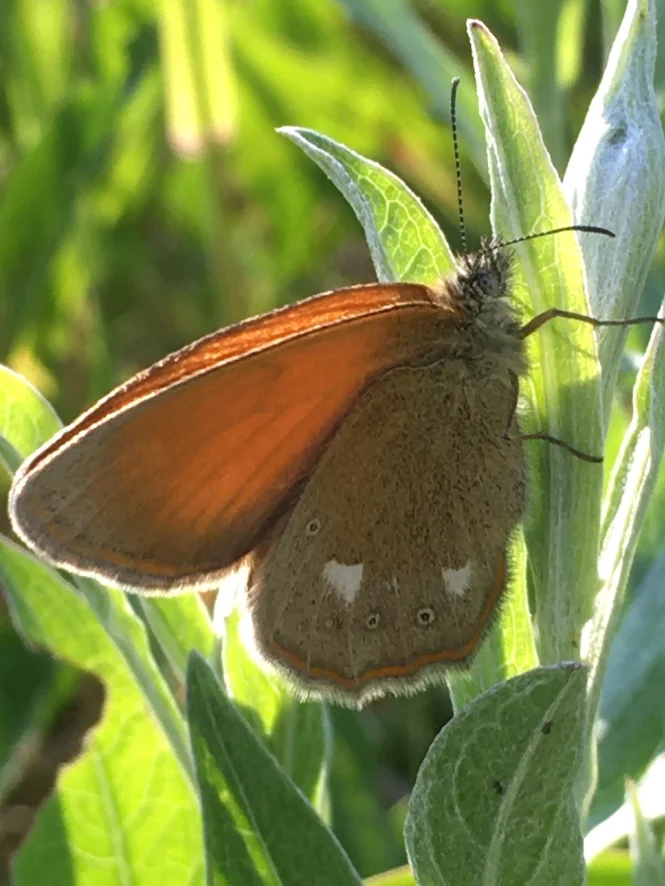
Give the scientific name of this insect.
Coenonympha glycerion (also Coenonympha iphis)
